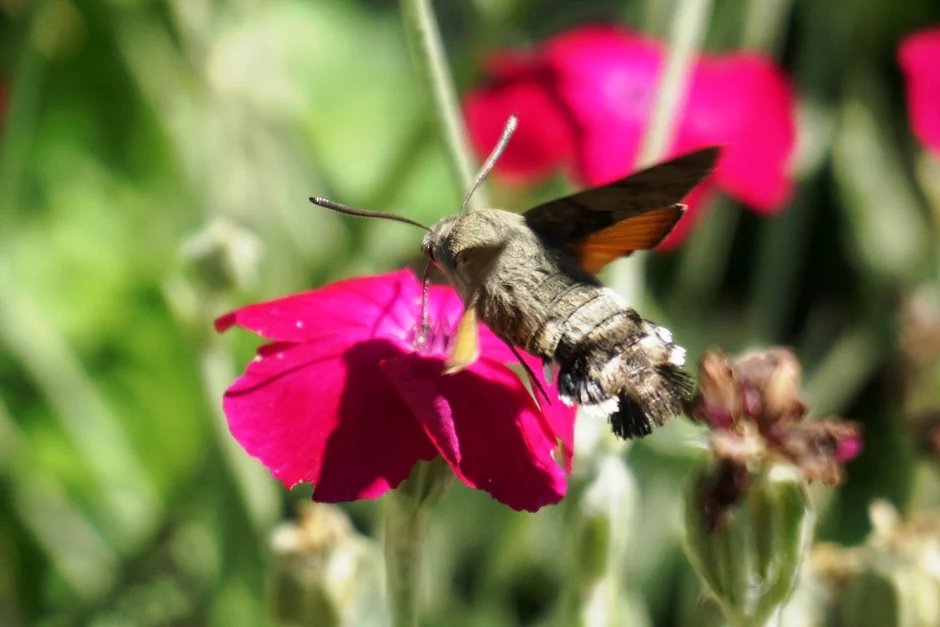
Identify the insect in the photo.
Macroglossum stellatarum
